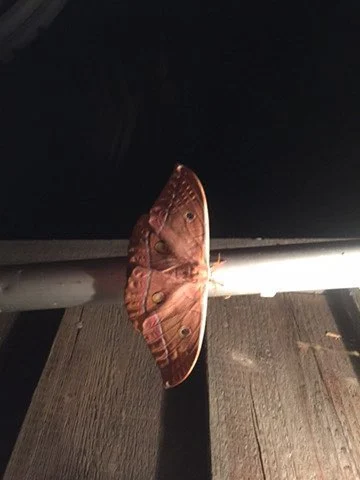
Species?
Antheraea yamamai
